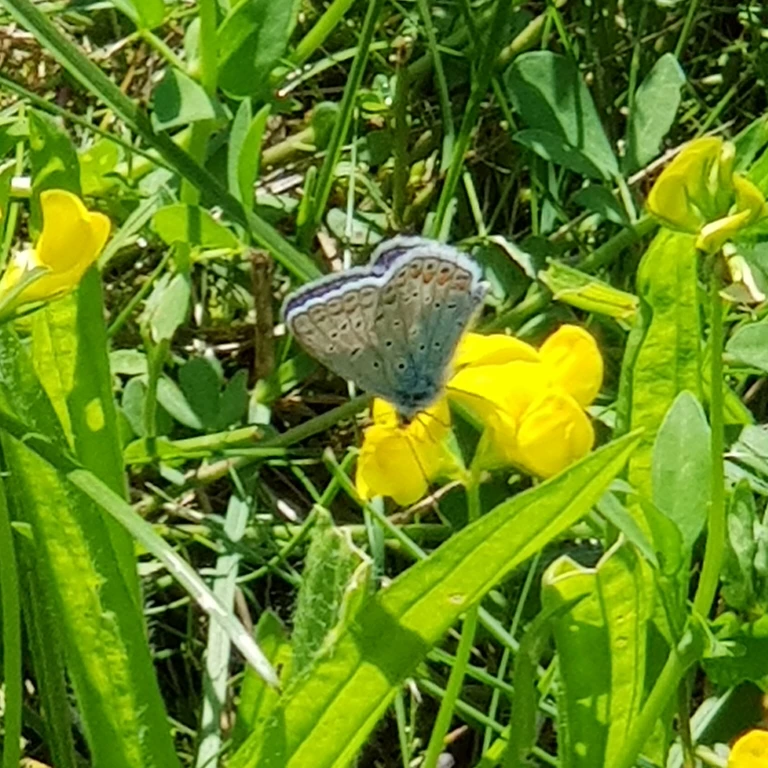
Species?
Polyommatus icarus
